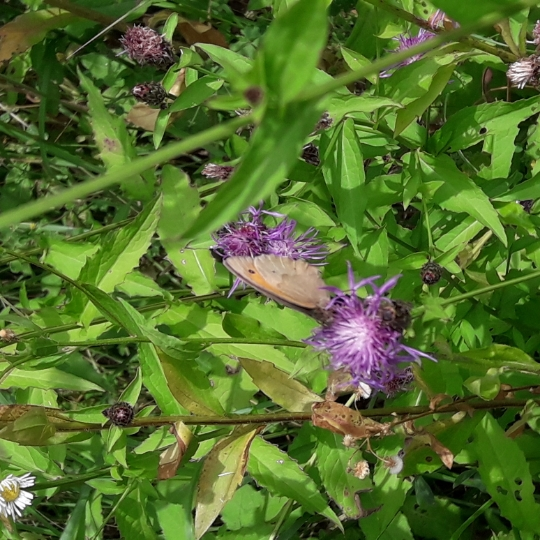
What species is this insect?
Maniola jurtina
